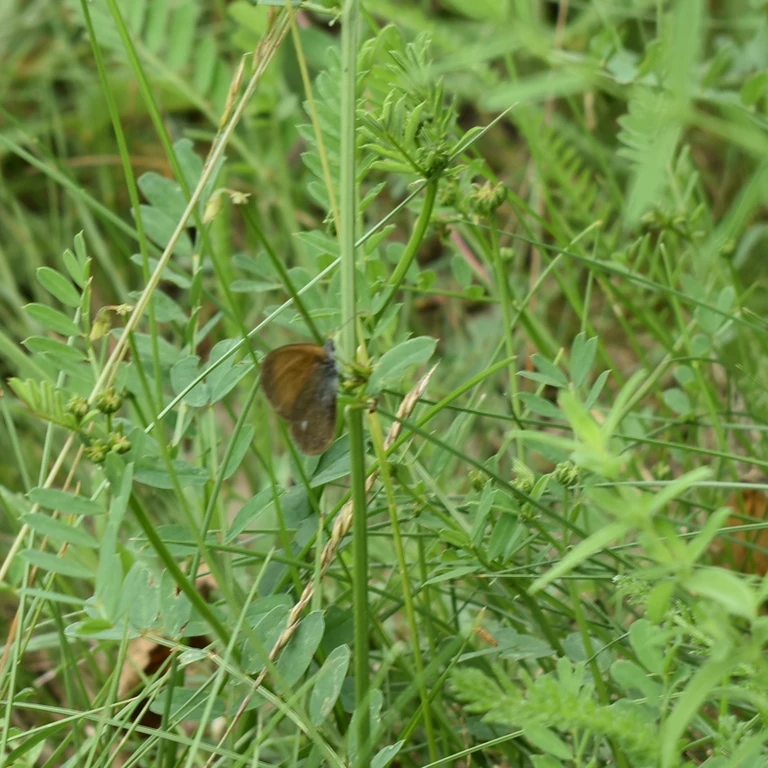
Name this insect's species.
Coenonympha glycerion (also Coenonympha iphis)
